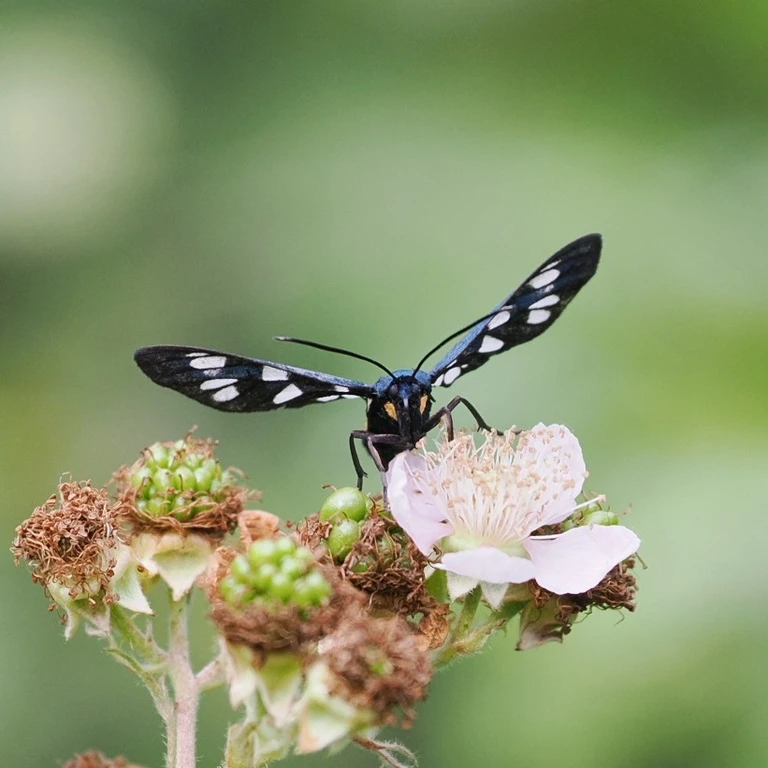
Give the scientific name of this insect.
Amata phegea
